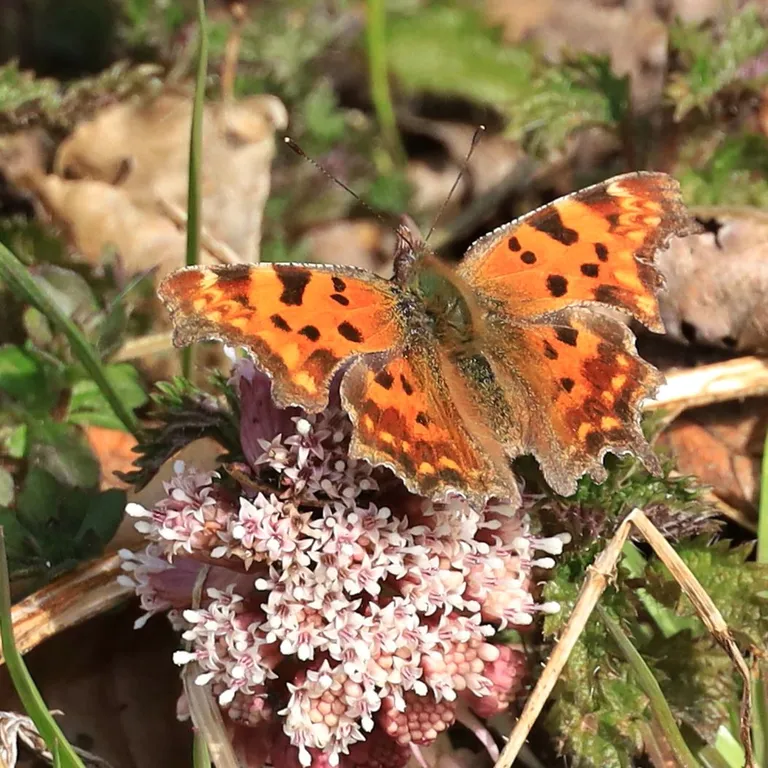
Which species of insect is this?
Polygonia c-album
